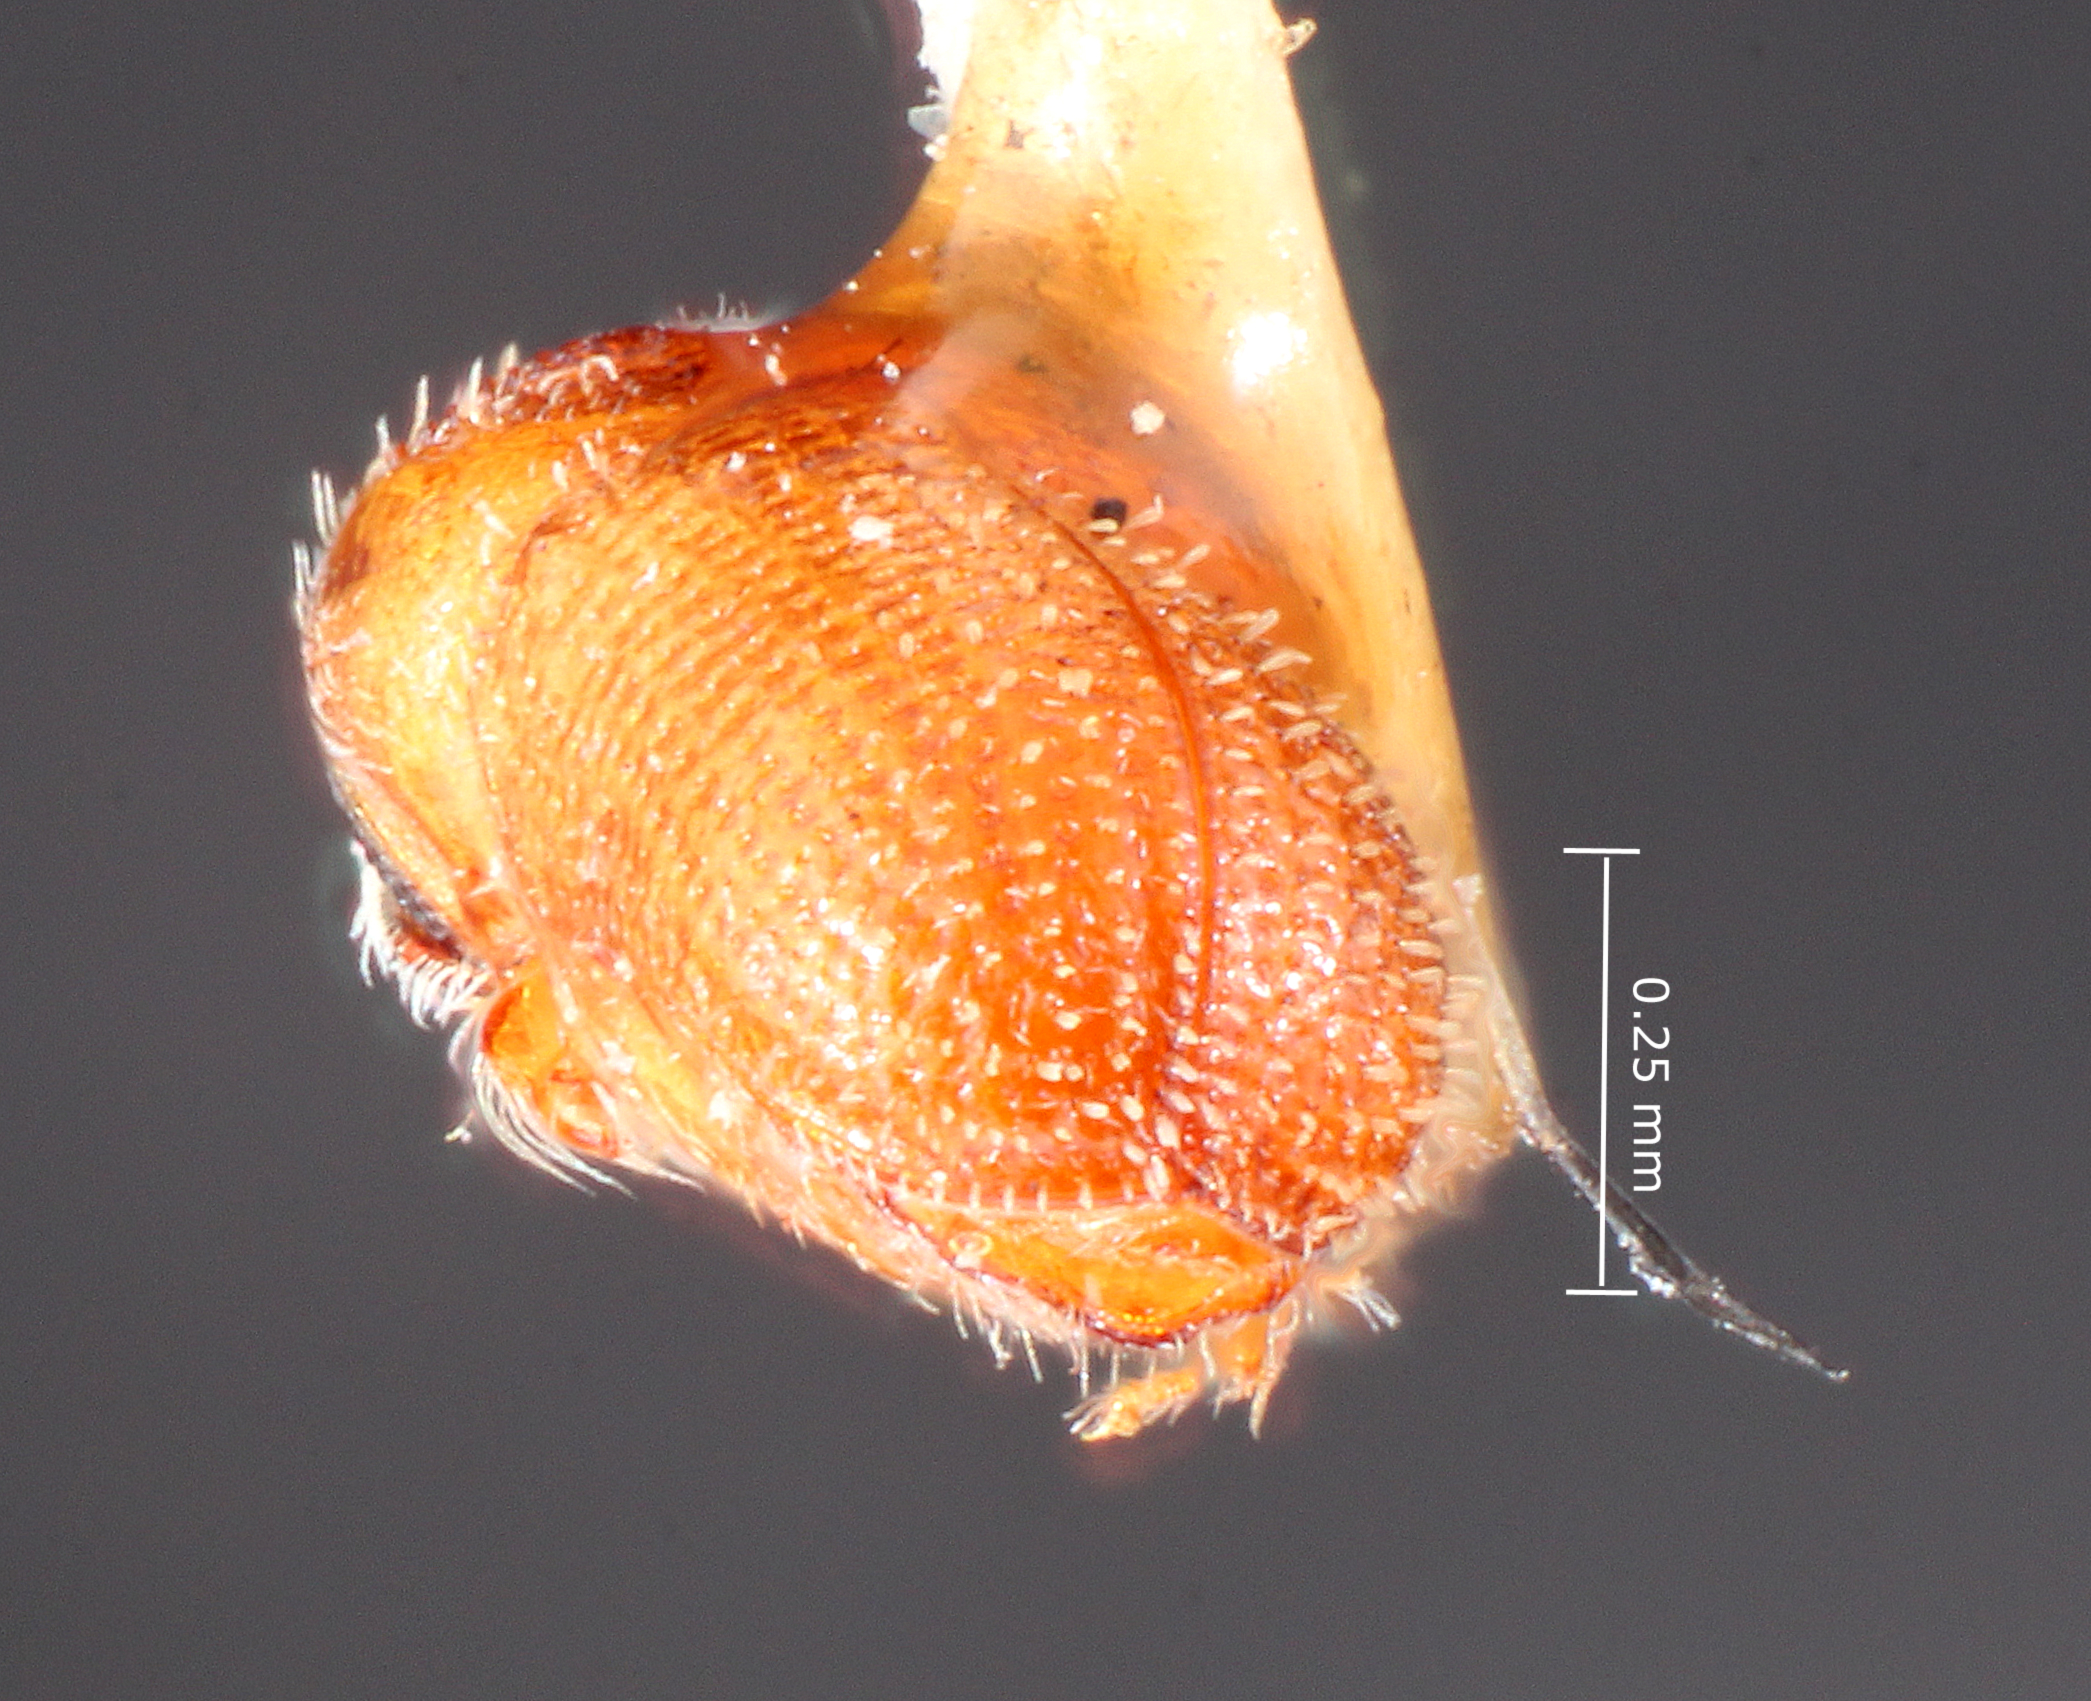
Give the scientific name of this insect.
Cryptocleptes insularis
